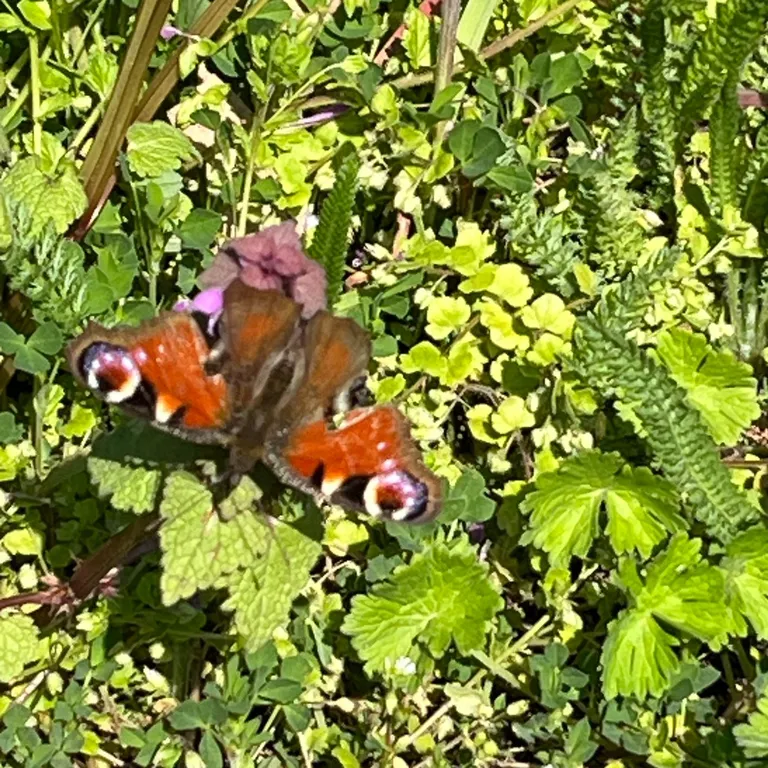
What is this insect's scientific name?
Aglais io
